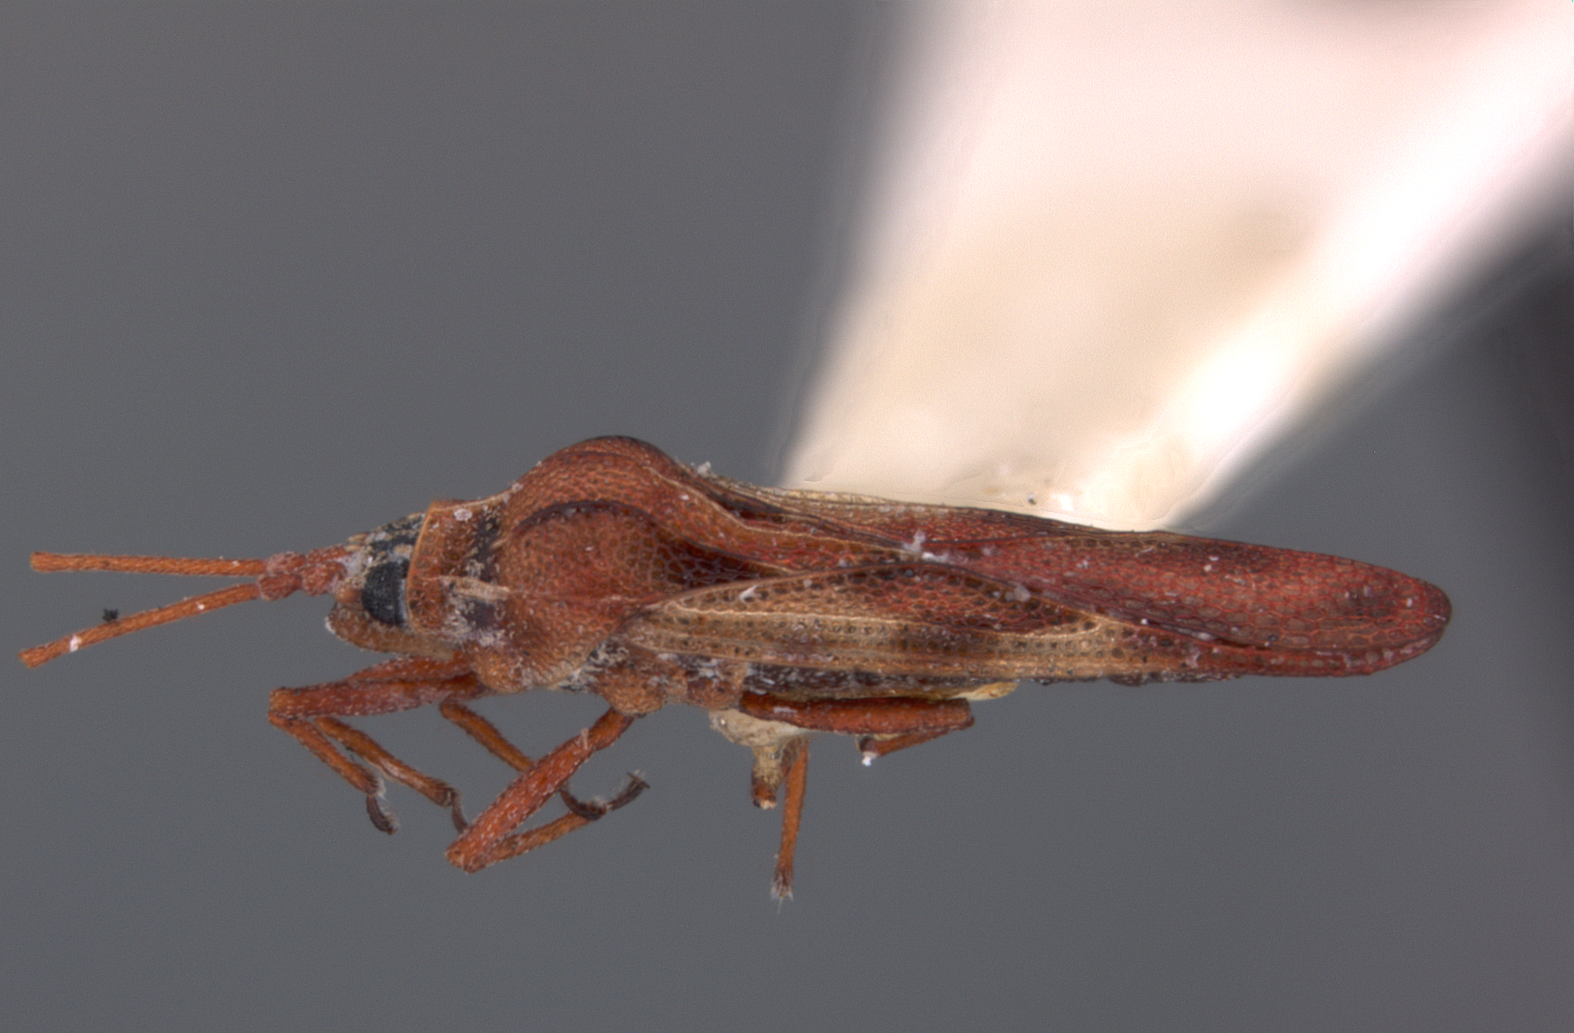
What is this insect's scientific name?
Eritingis hylaea
